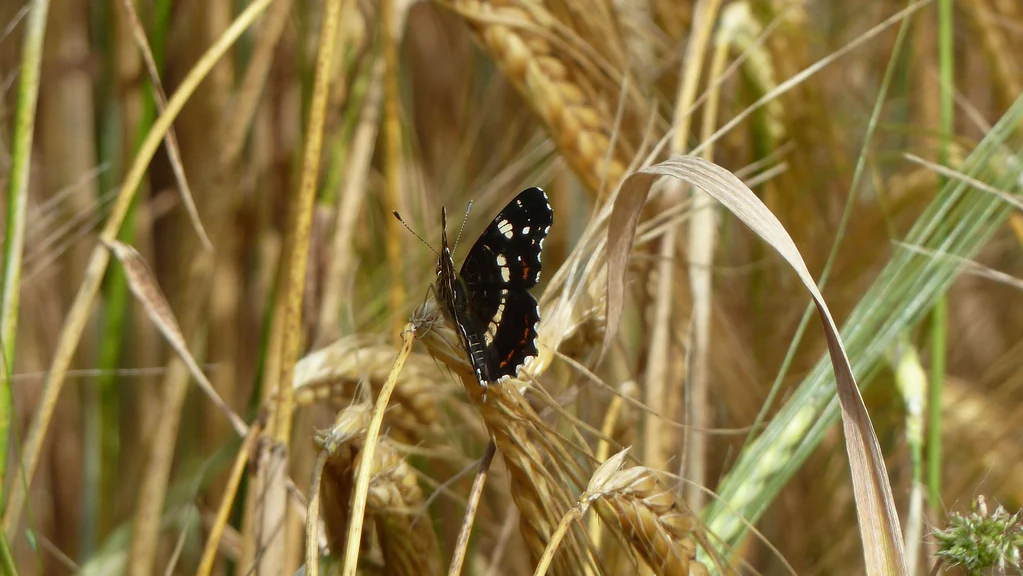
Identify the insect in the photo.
Araschnia levana
